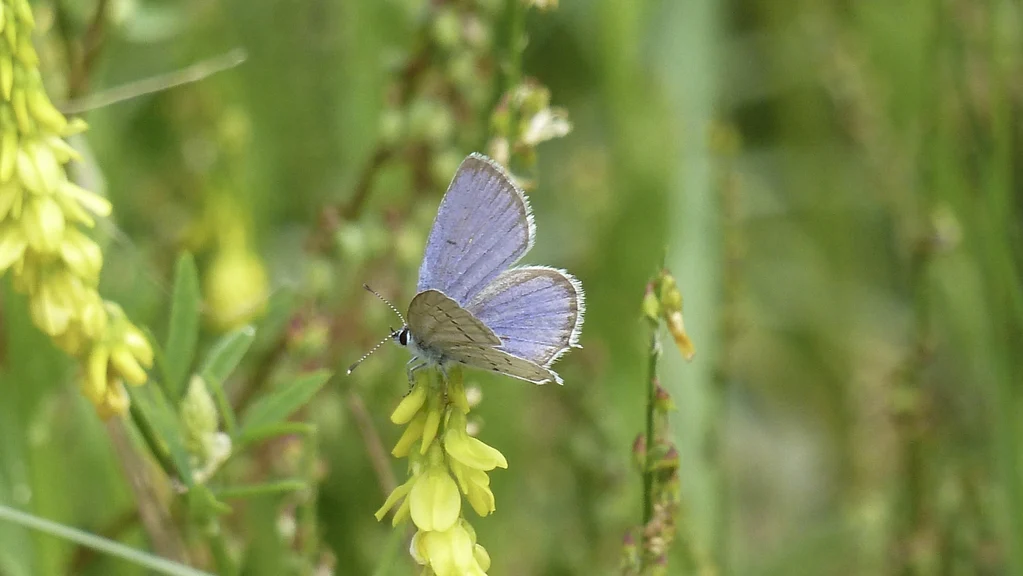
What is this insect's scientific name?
Cupido argiades (also Elkalyce argiades)
